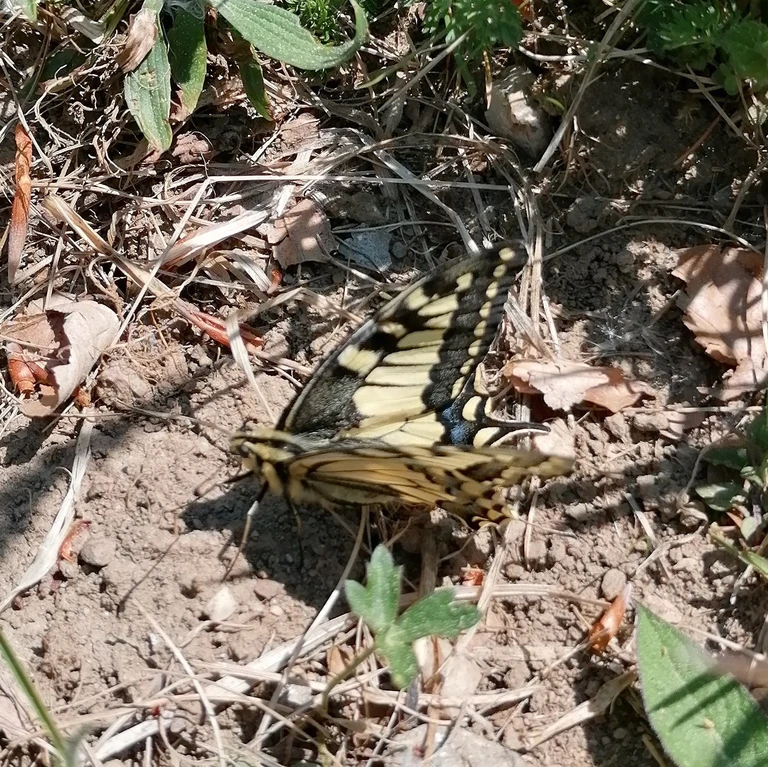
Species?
Papilio machaon
